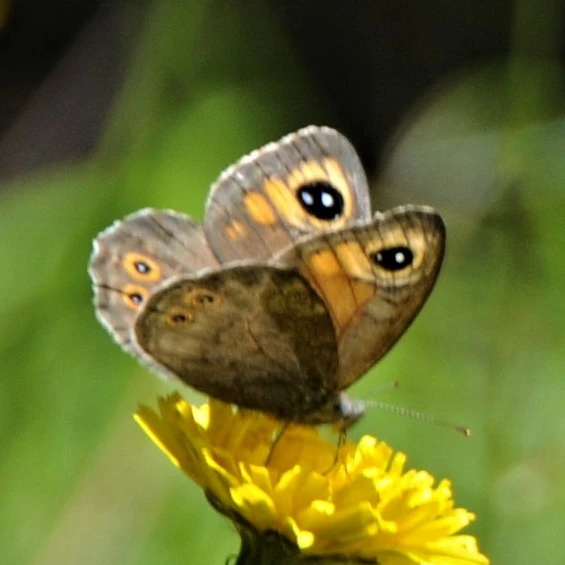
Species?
Lasiommata maera (also Pararge maera)
